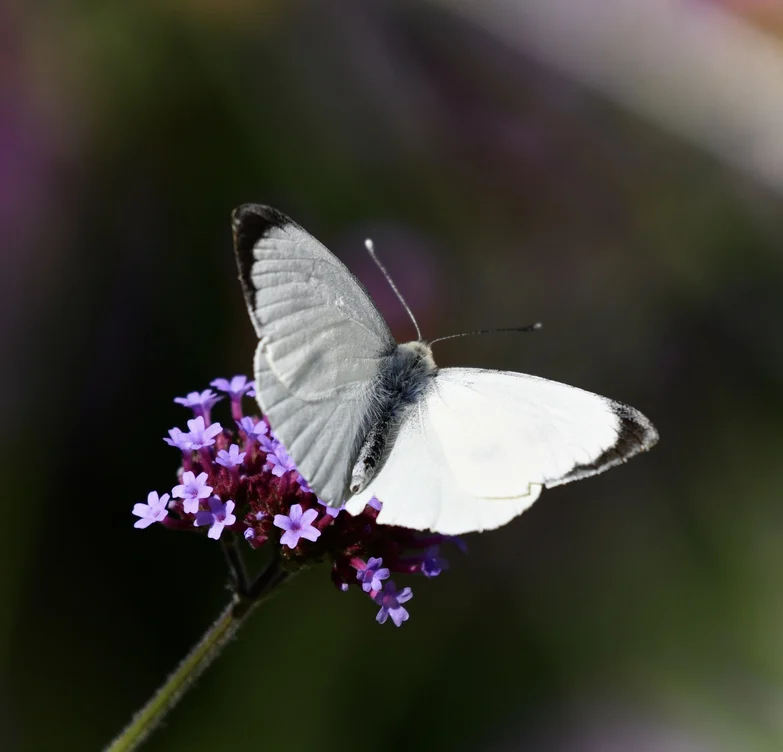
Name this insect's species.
Pieris brassicae
